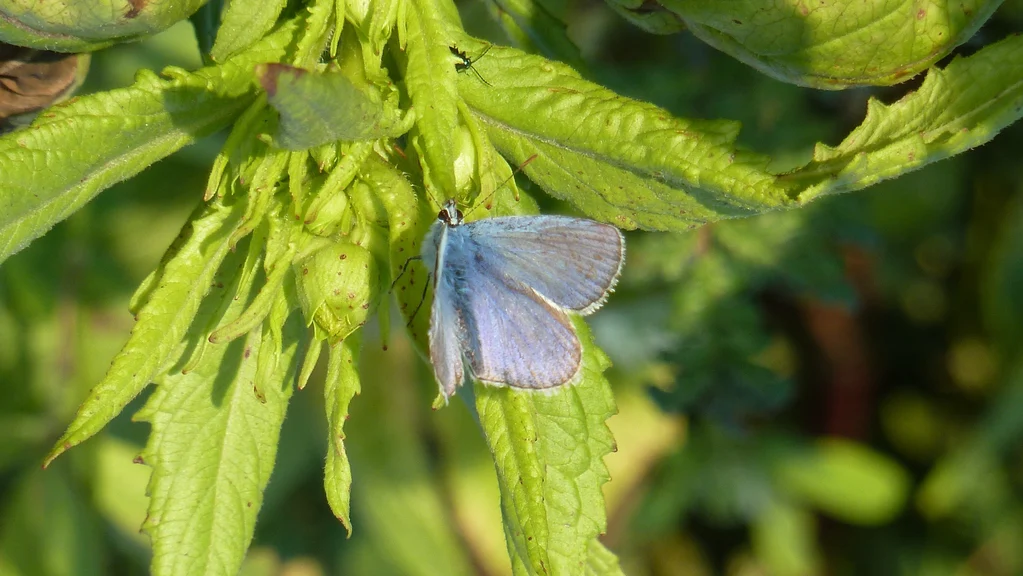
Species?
Polyommatus icarus
